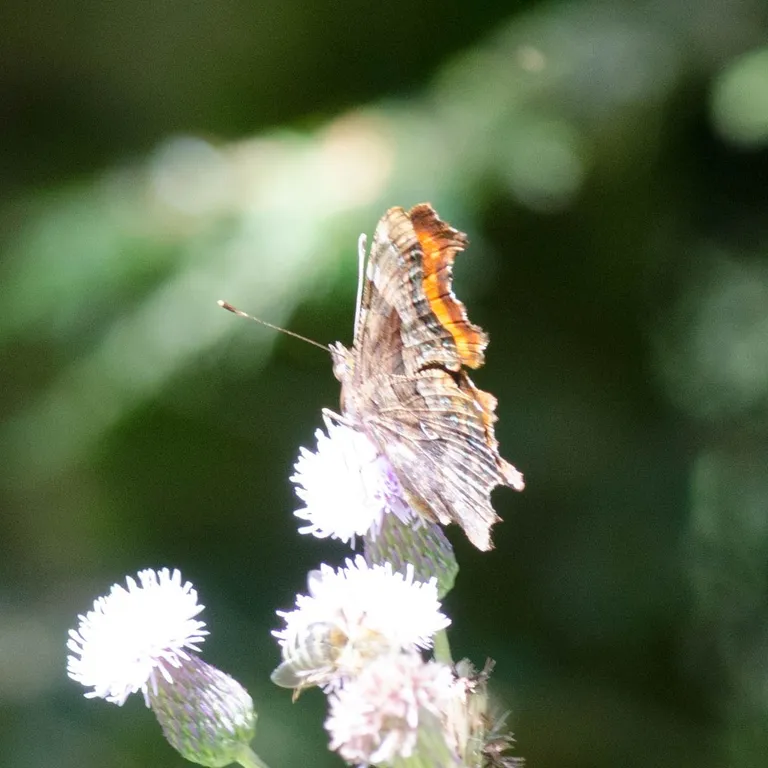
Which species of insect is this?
Polygonia c-album
